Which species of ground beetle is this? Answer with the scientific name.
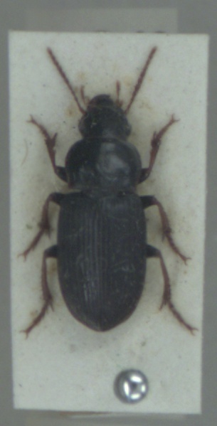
Harpalus attenuatus
